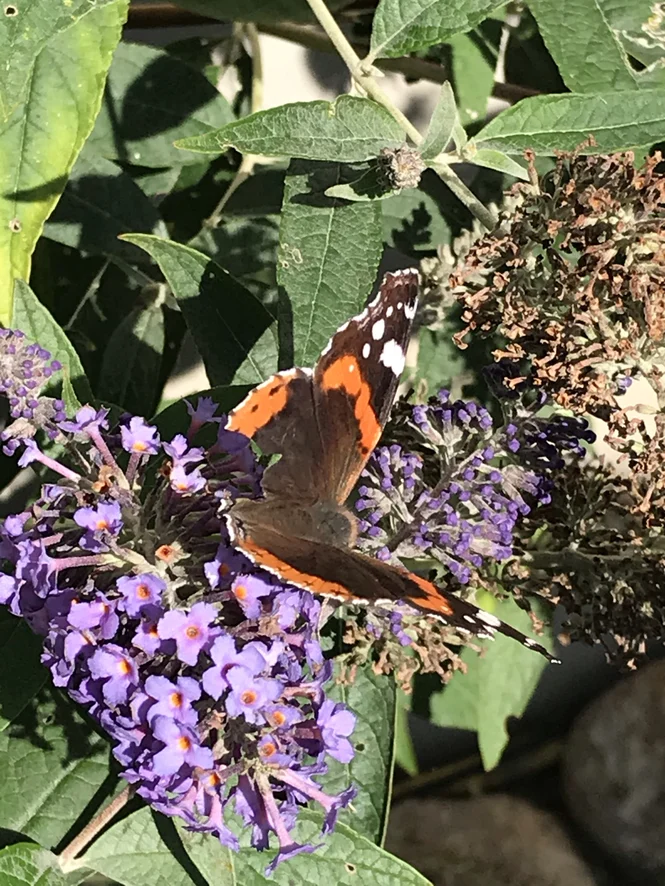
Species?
Vanessa atalanta
